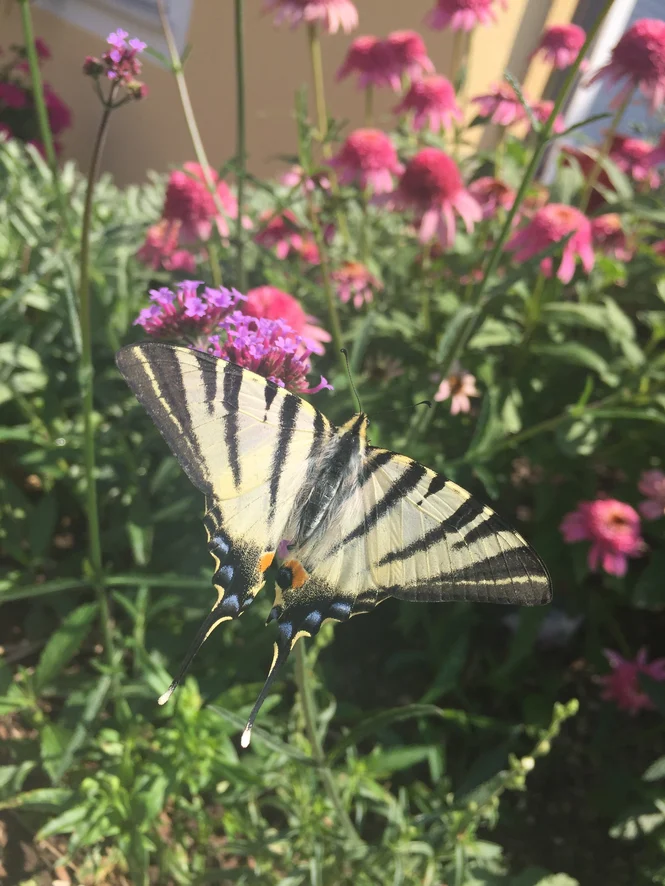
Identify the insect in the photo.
Iphiclides podalirius
